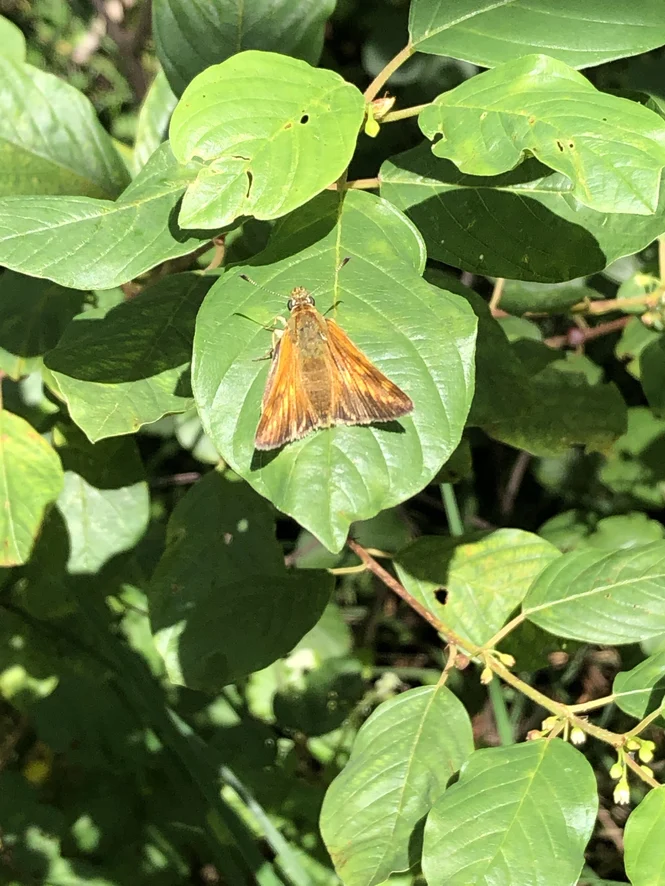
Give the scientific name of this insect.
Ochlodes sylvanus (also Ochlodes venata)
